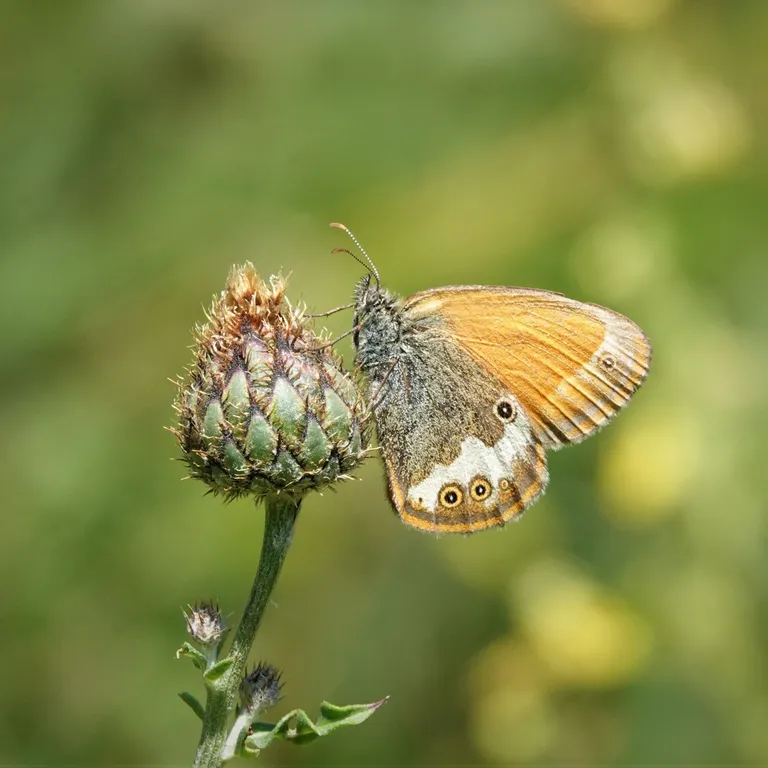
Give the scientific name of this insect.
Coenonympha arcania
